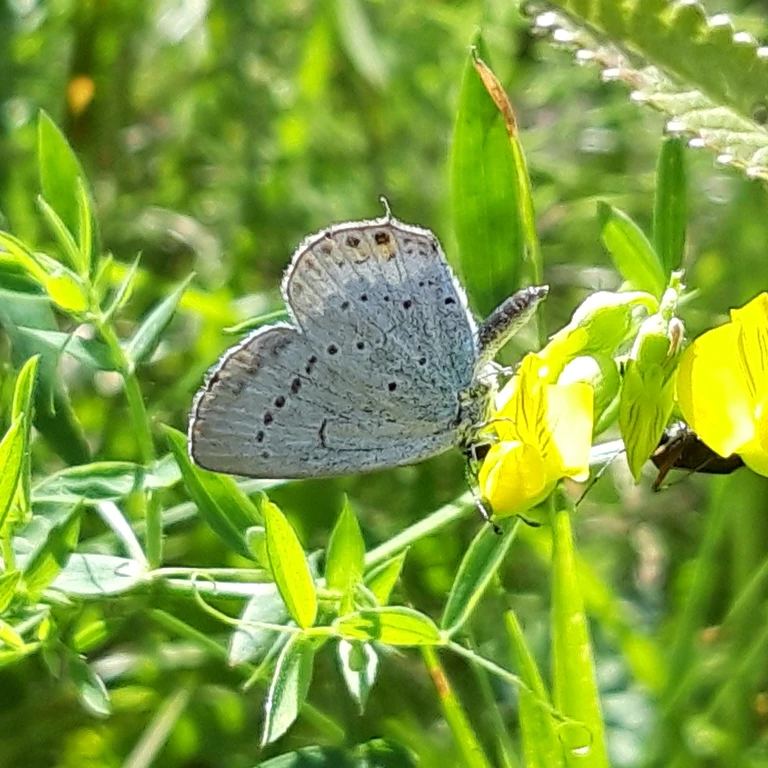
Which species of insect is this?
Cupido argiades (also Elkalyce argiades)
